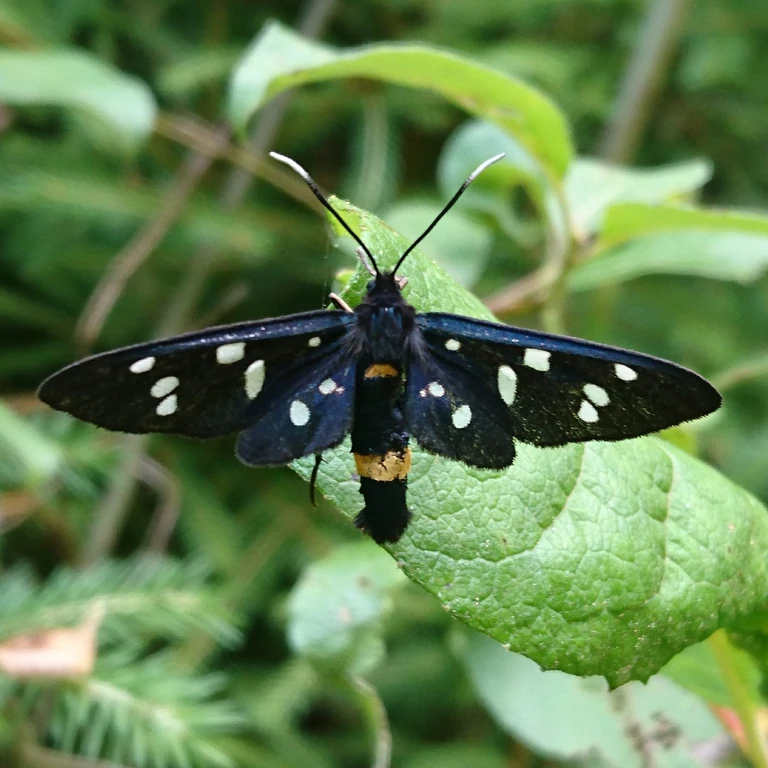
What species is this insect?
Amata phegea
